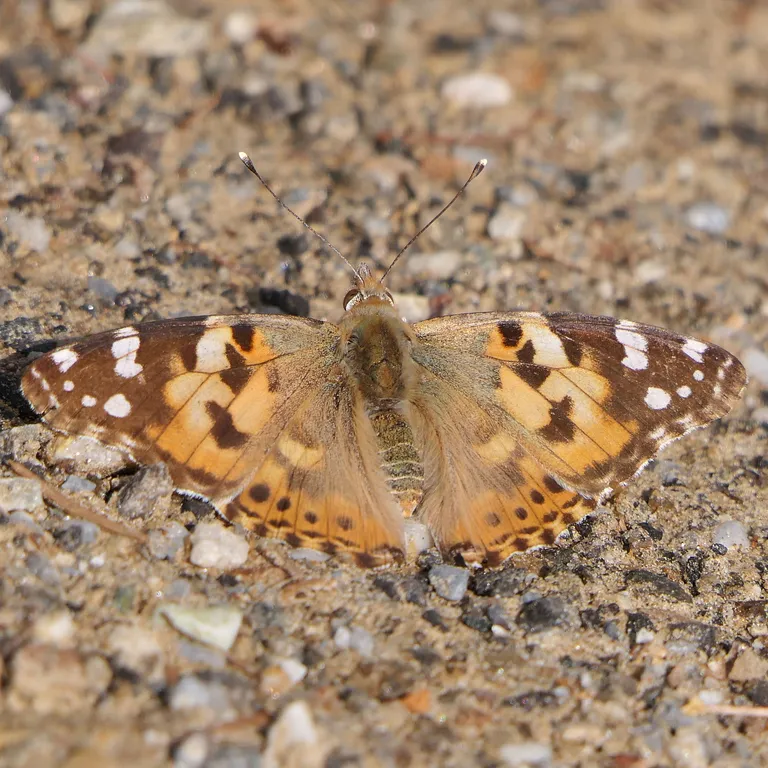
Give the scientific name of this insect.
Vanessa cardui
